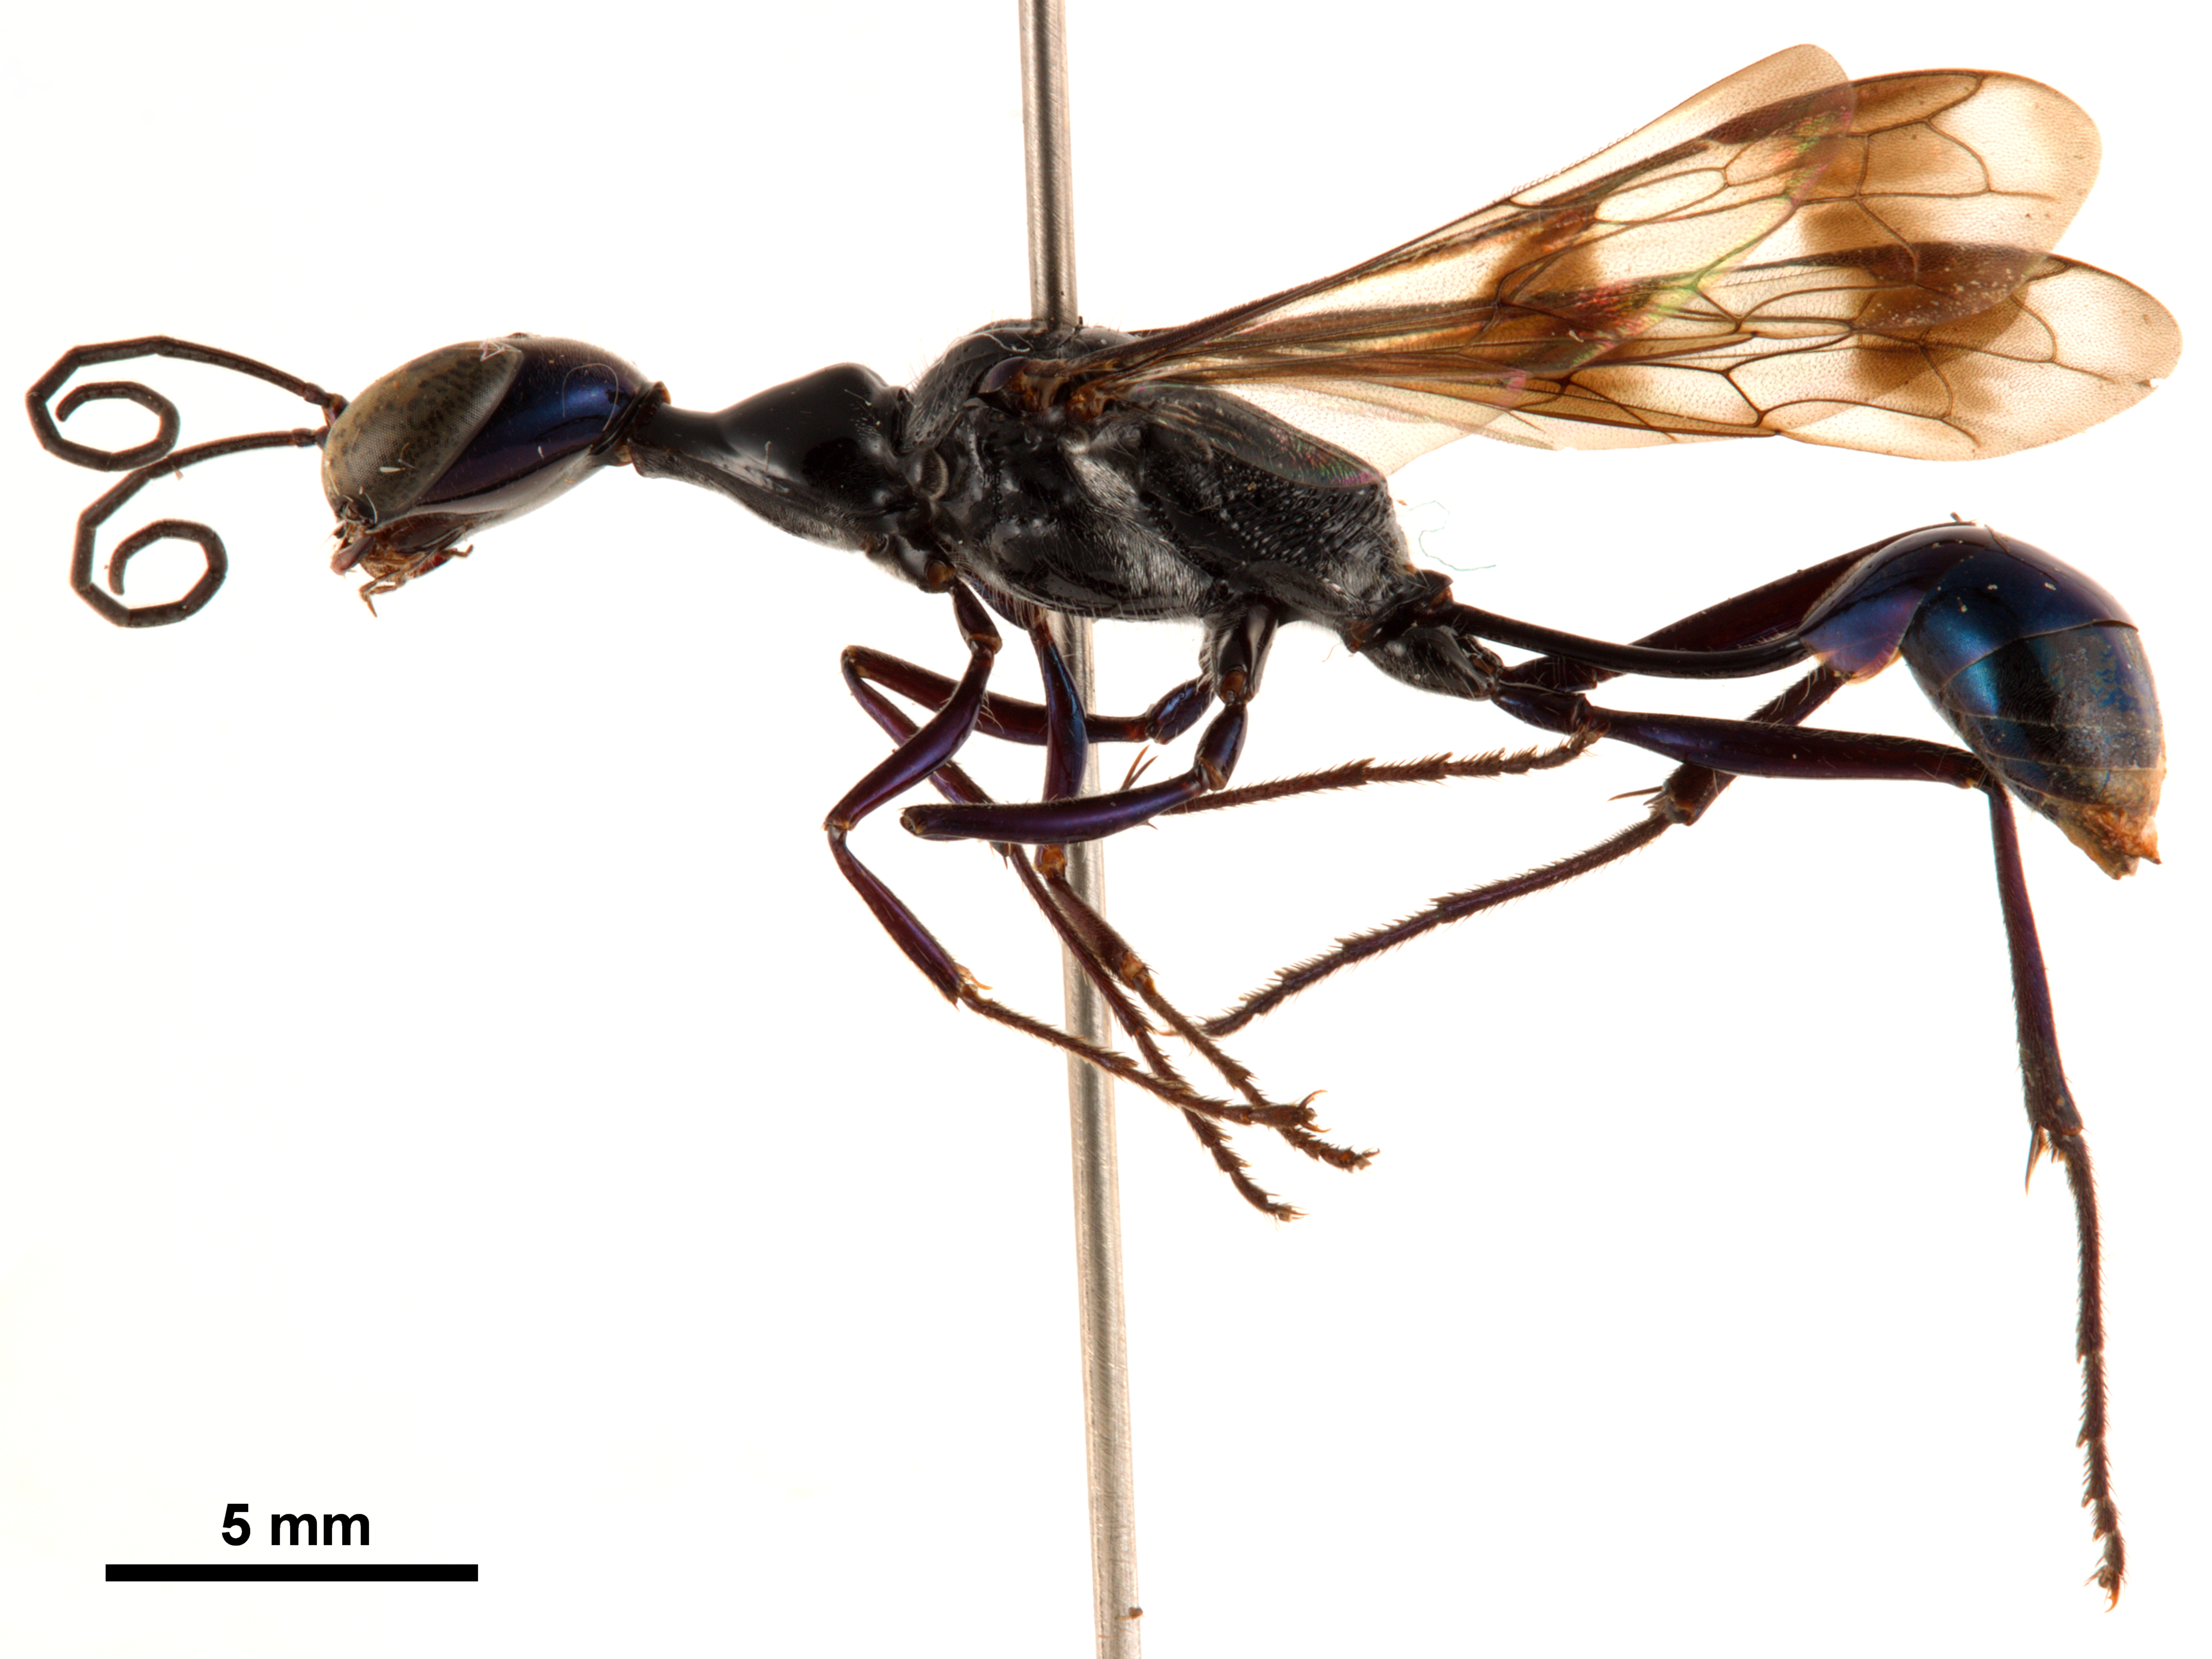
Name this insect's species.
Trigonopsis cameronii
